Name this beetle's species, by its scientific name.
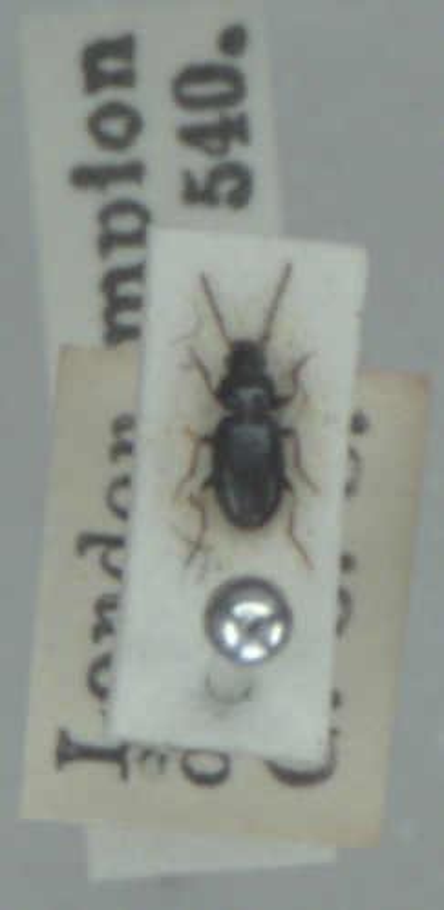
Bembidion obtusum
